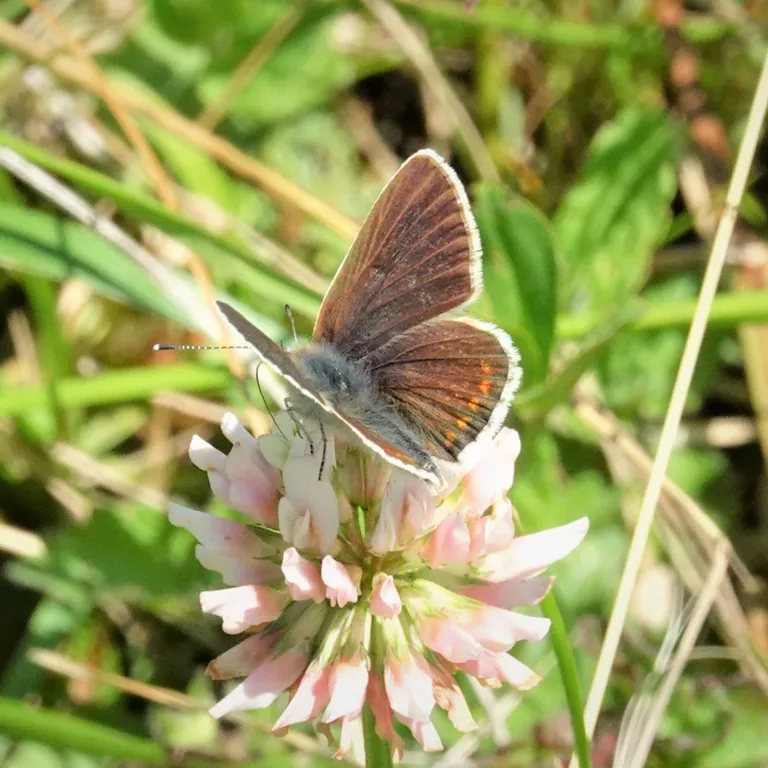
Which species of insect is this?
Aricia agestis/artaxerxes
